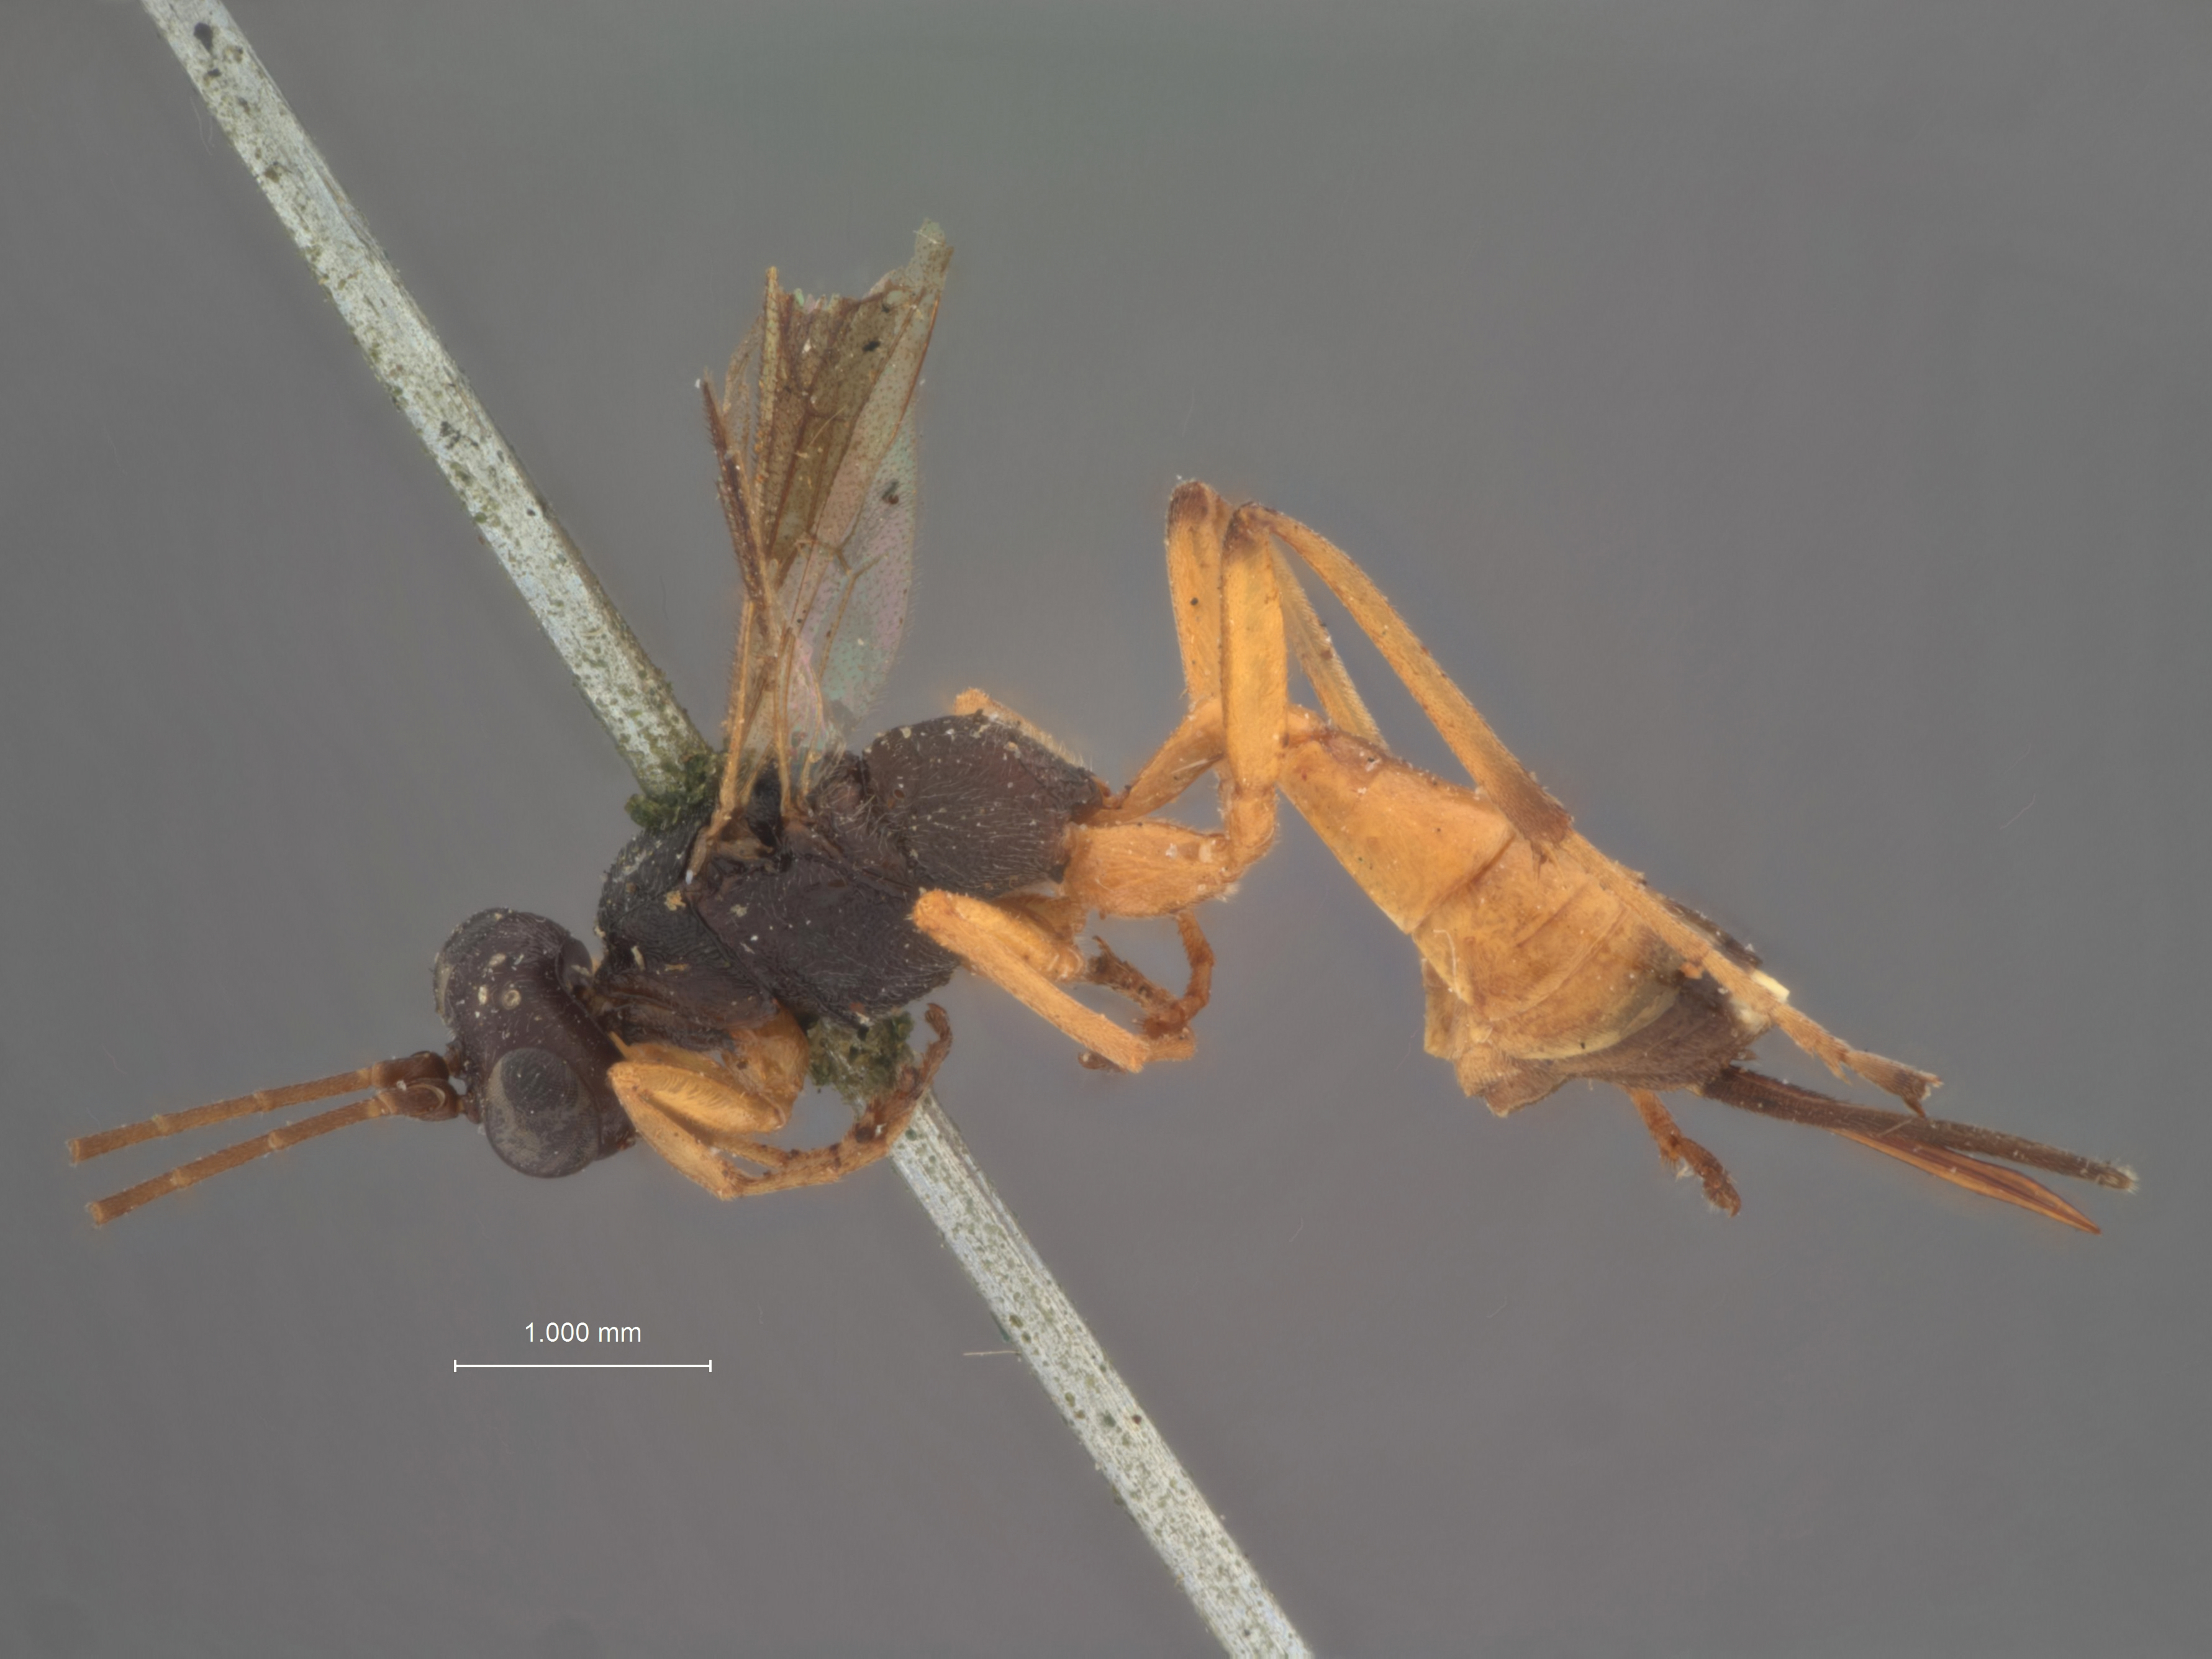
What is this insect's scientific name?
Hemiteles annulicornis
